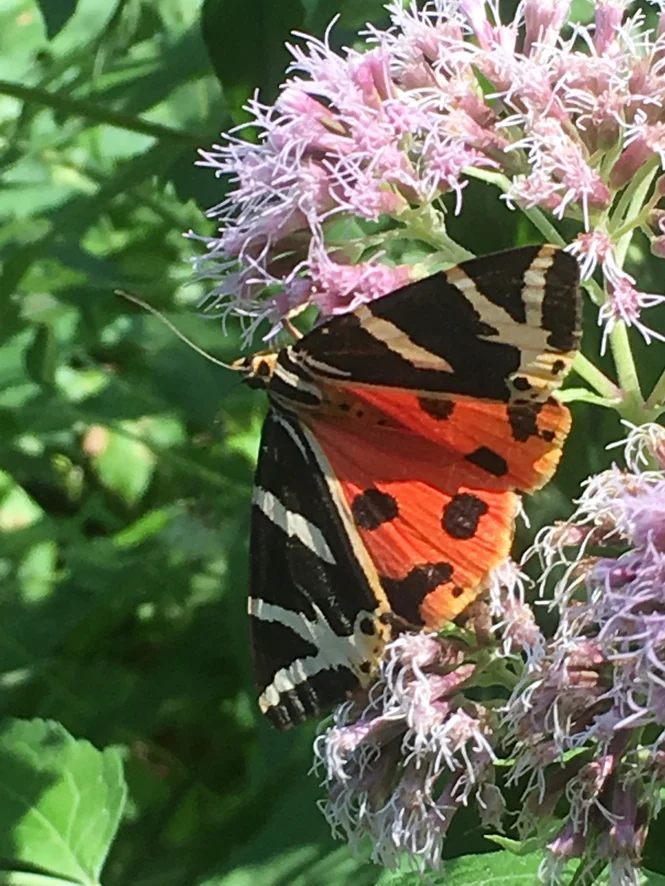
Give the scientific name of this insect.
Euplagia quadripunctaria
